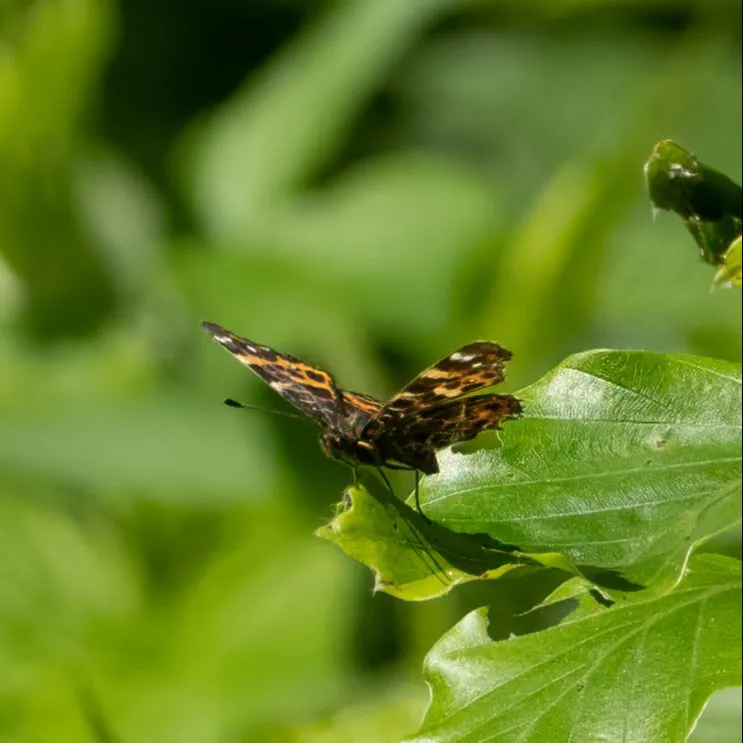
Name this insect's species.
Araschnia levana
